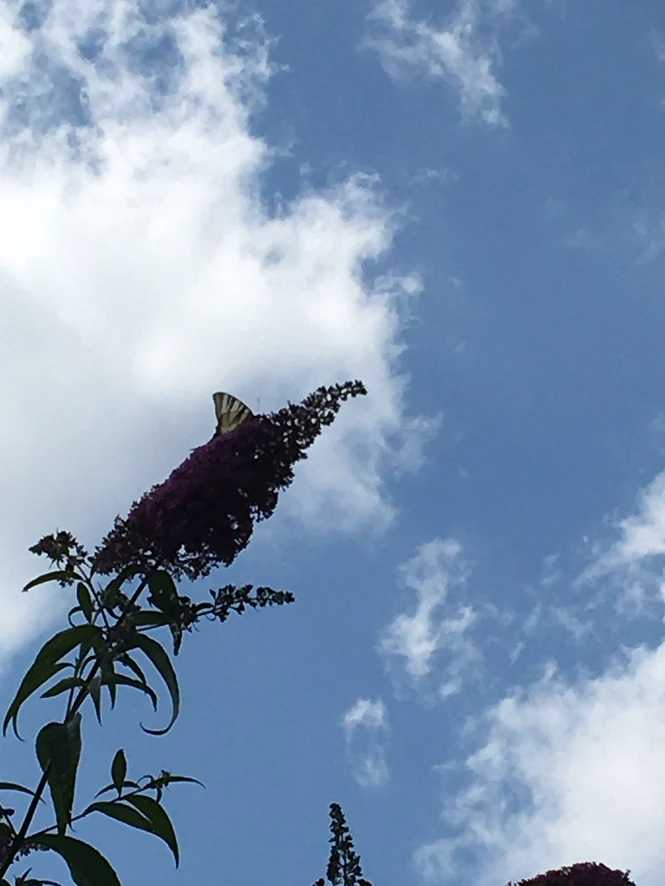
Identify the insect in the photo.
Iphiclides podalirius
